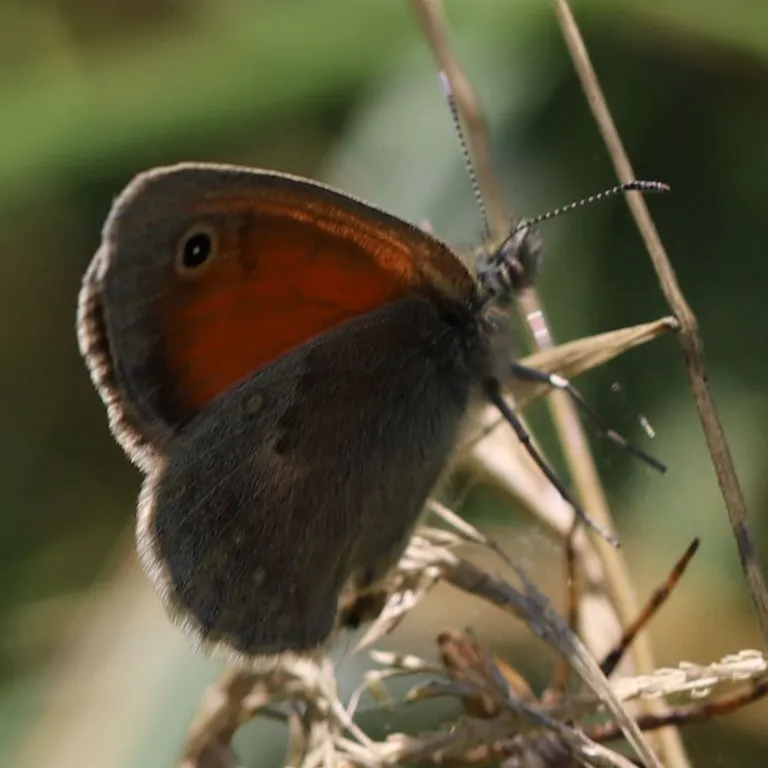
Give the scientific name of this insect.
Coenonympha pamphilus
